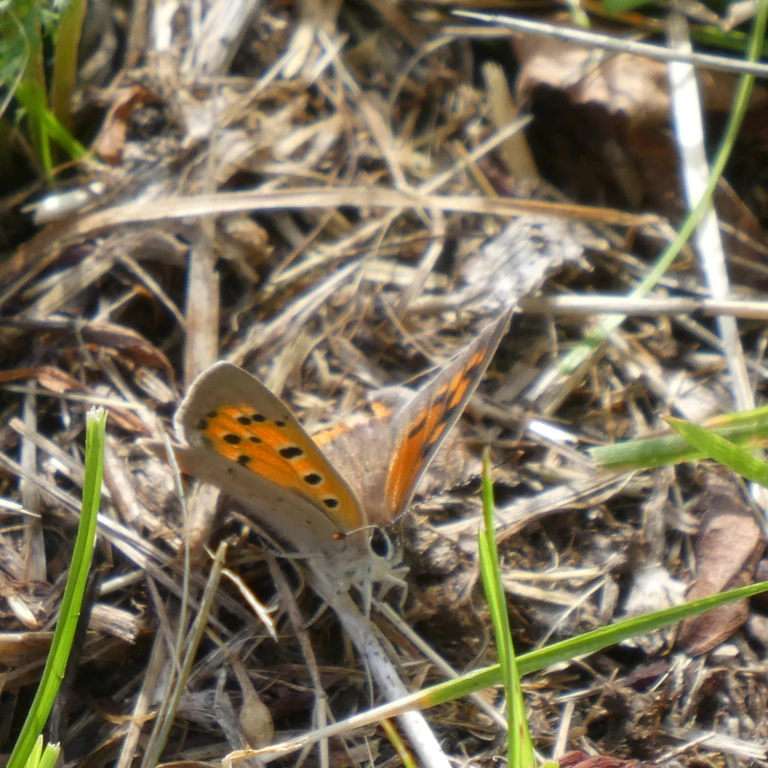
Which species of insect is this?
Lycaena phlaeas
